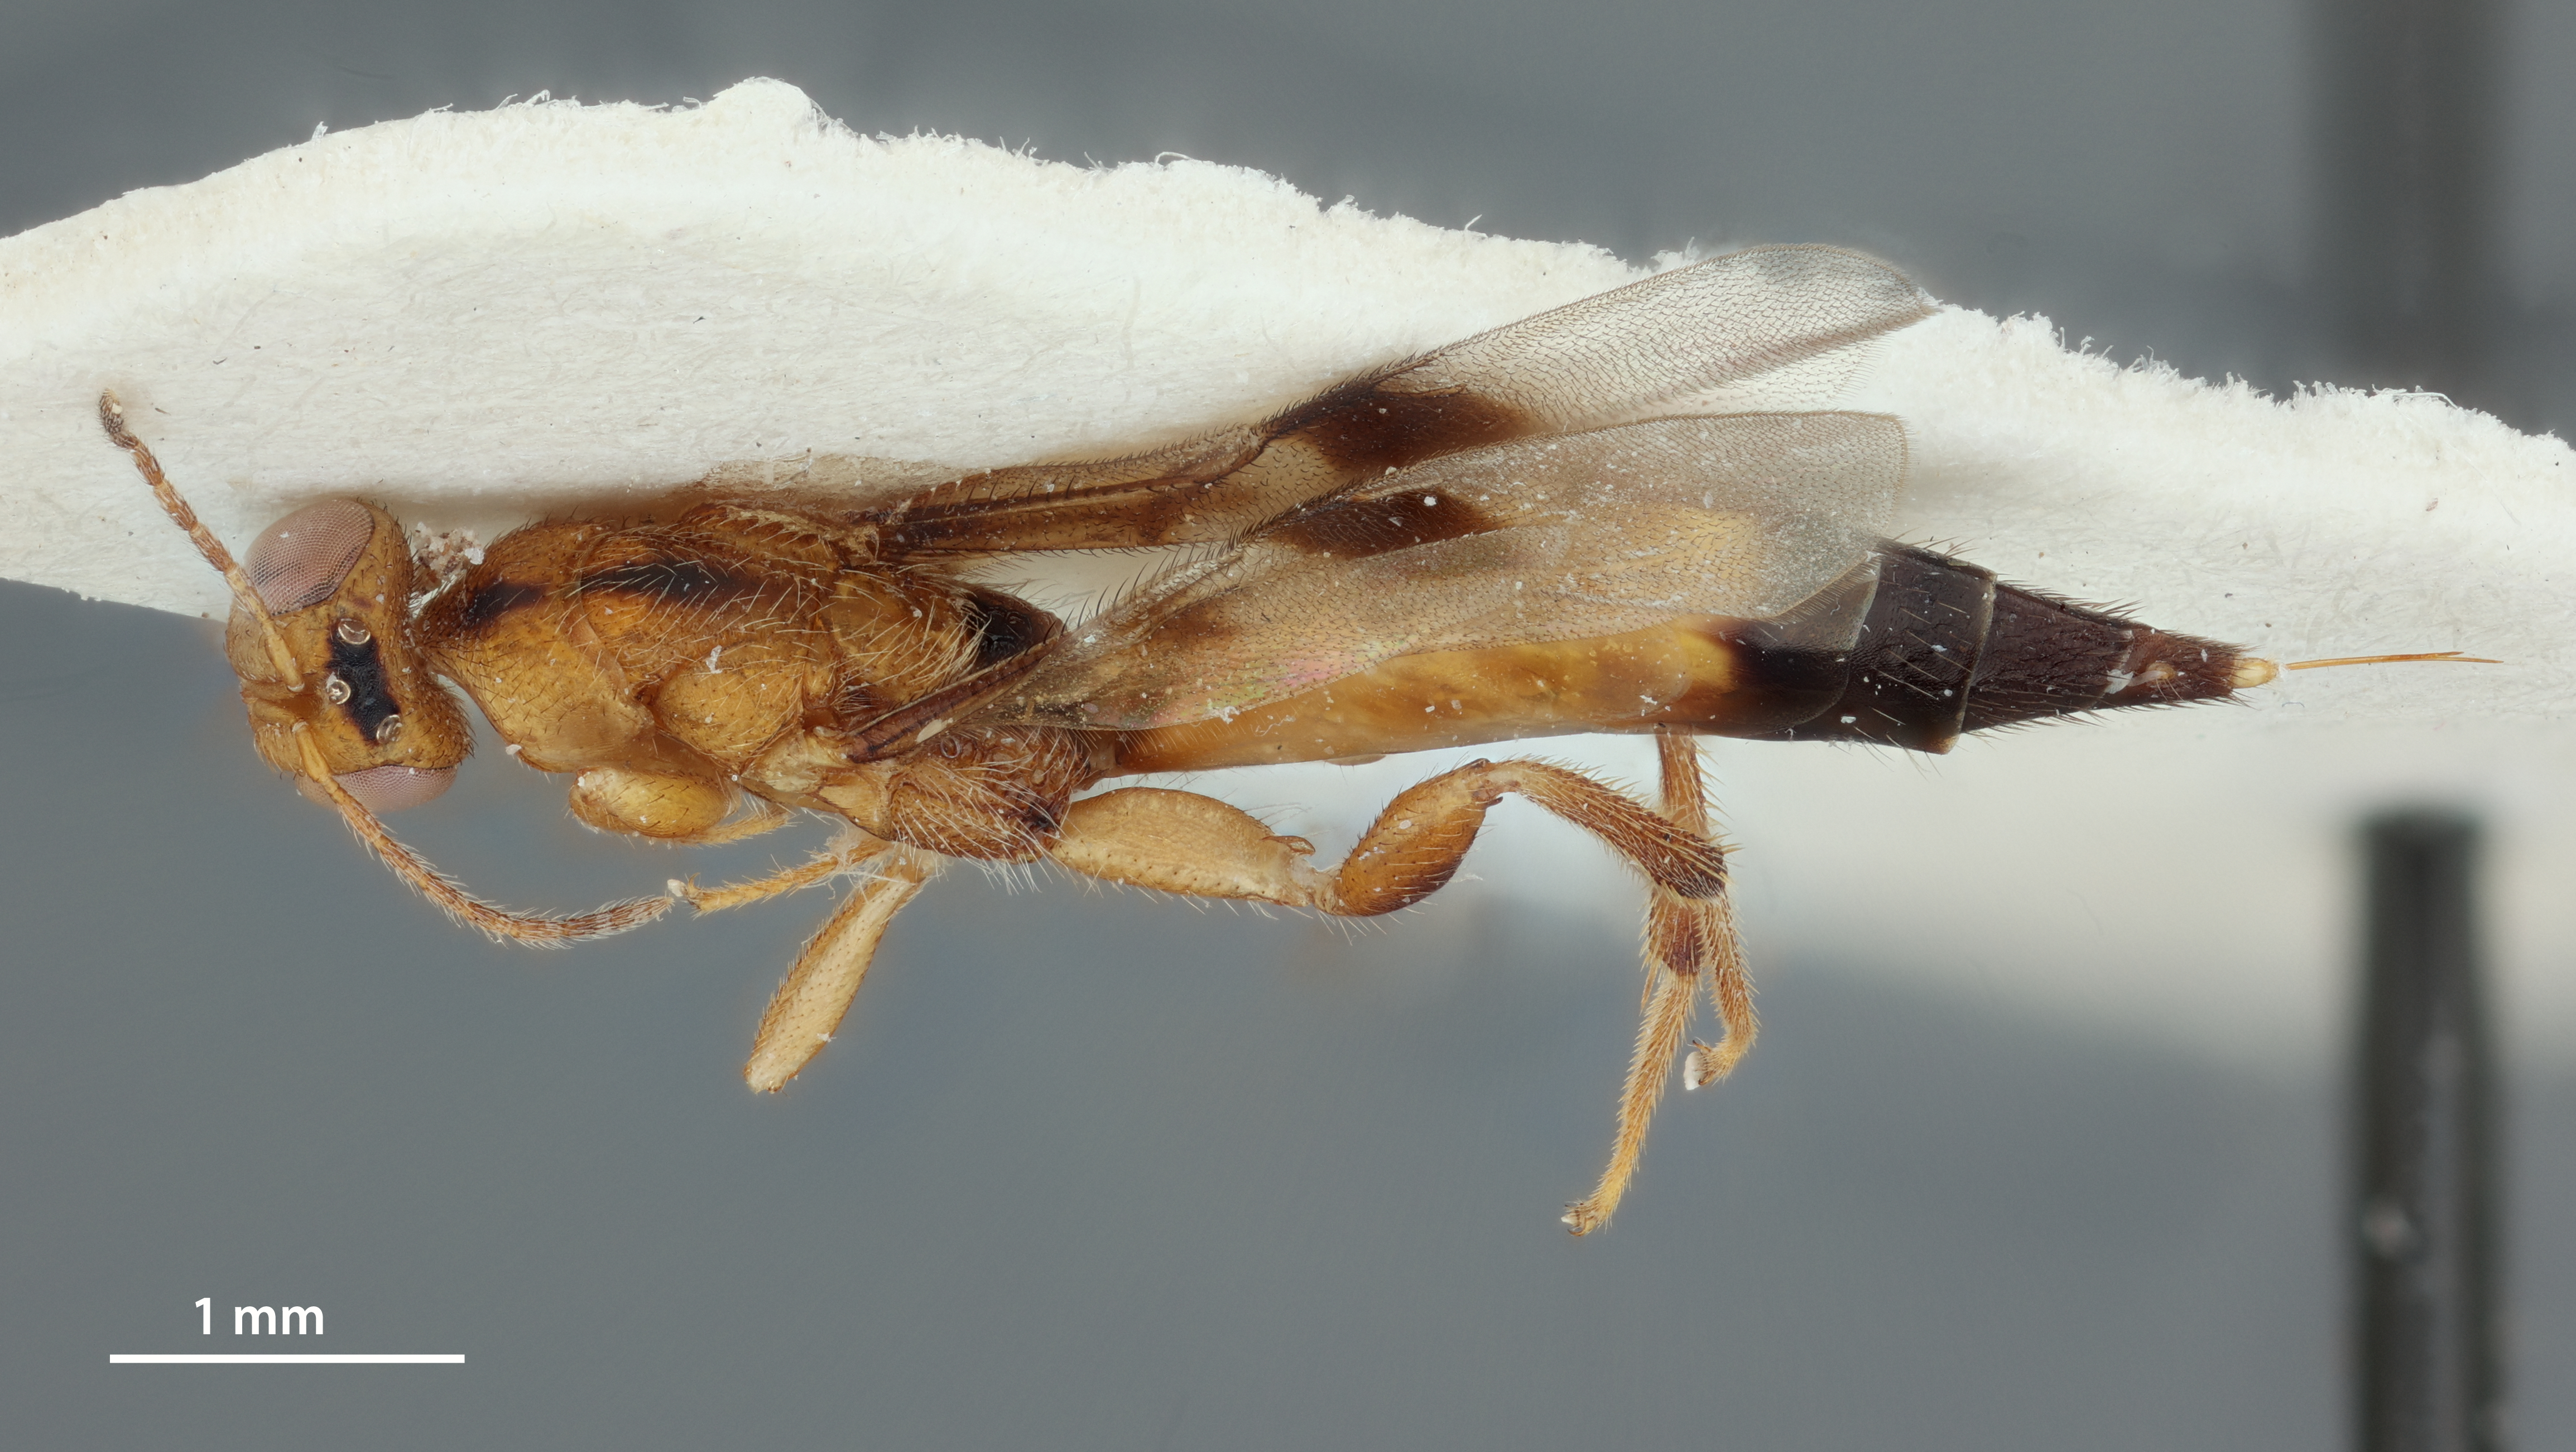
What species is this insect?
Isosomodes paradoxus
